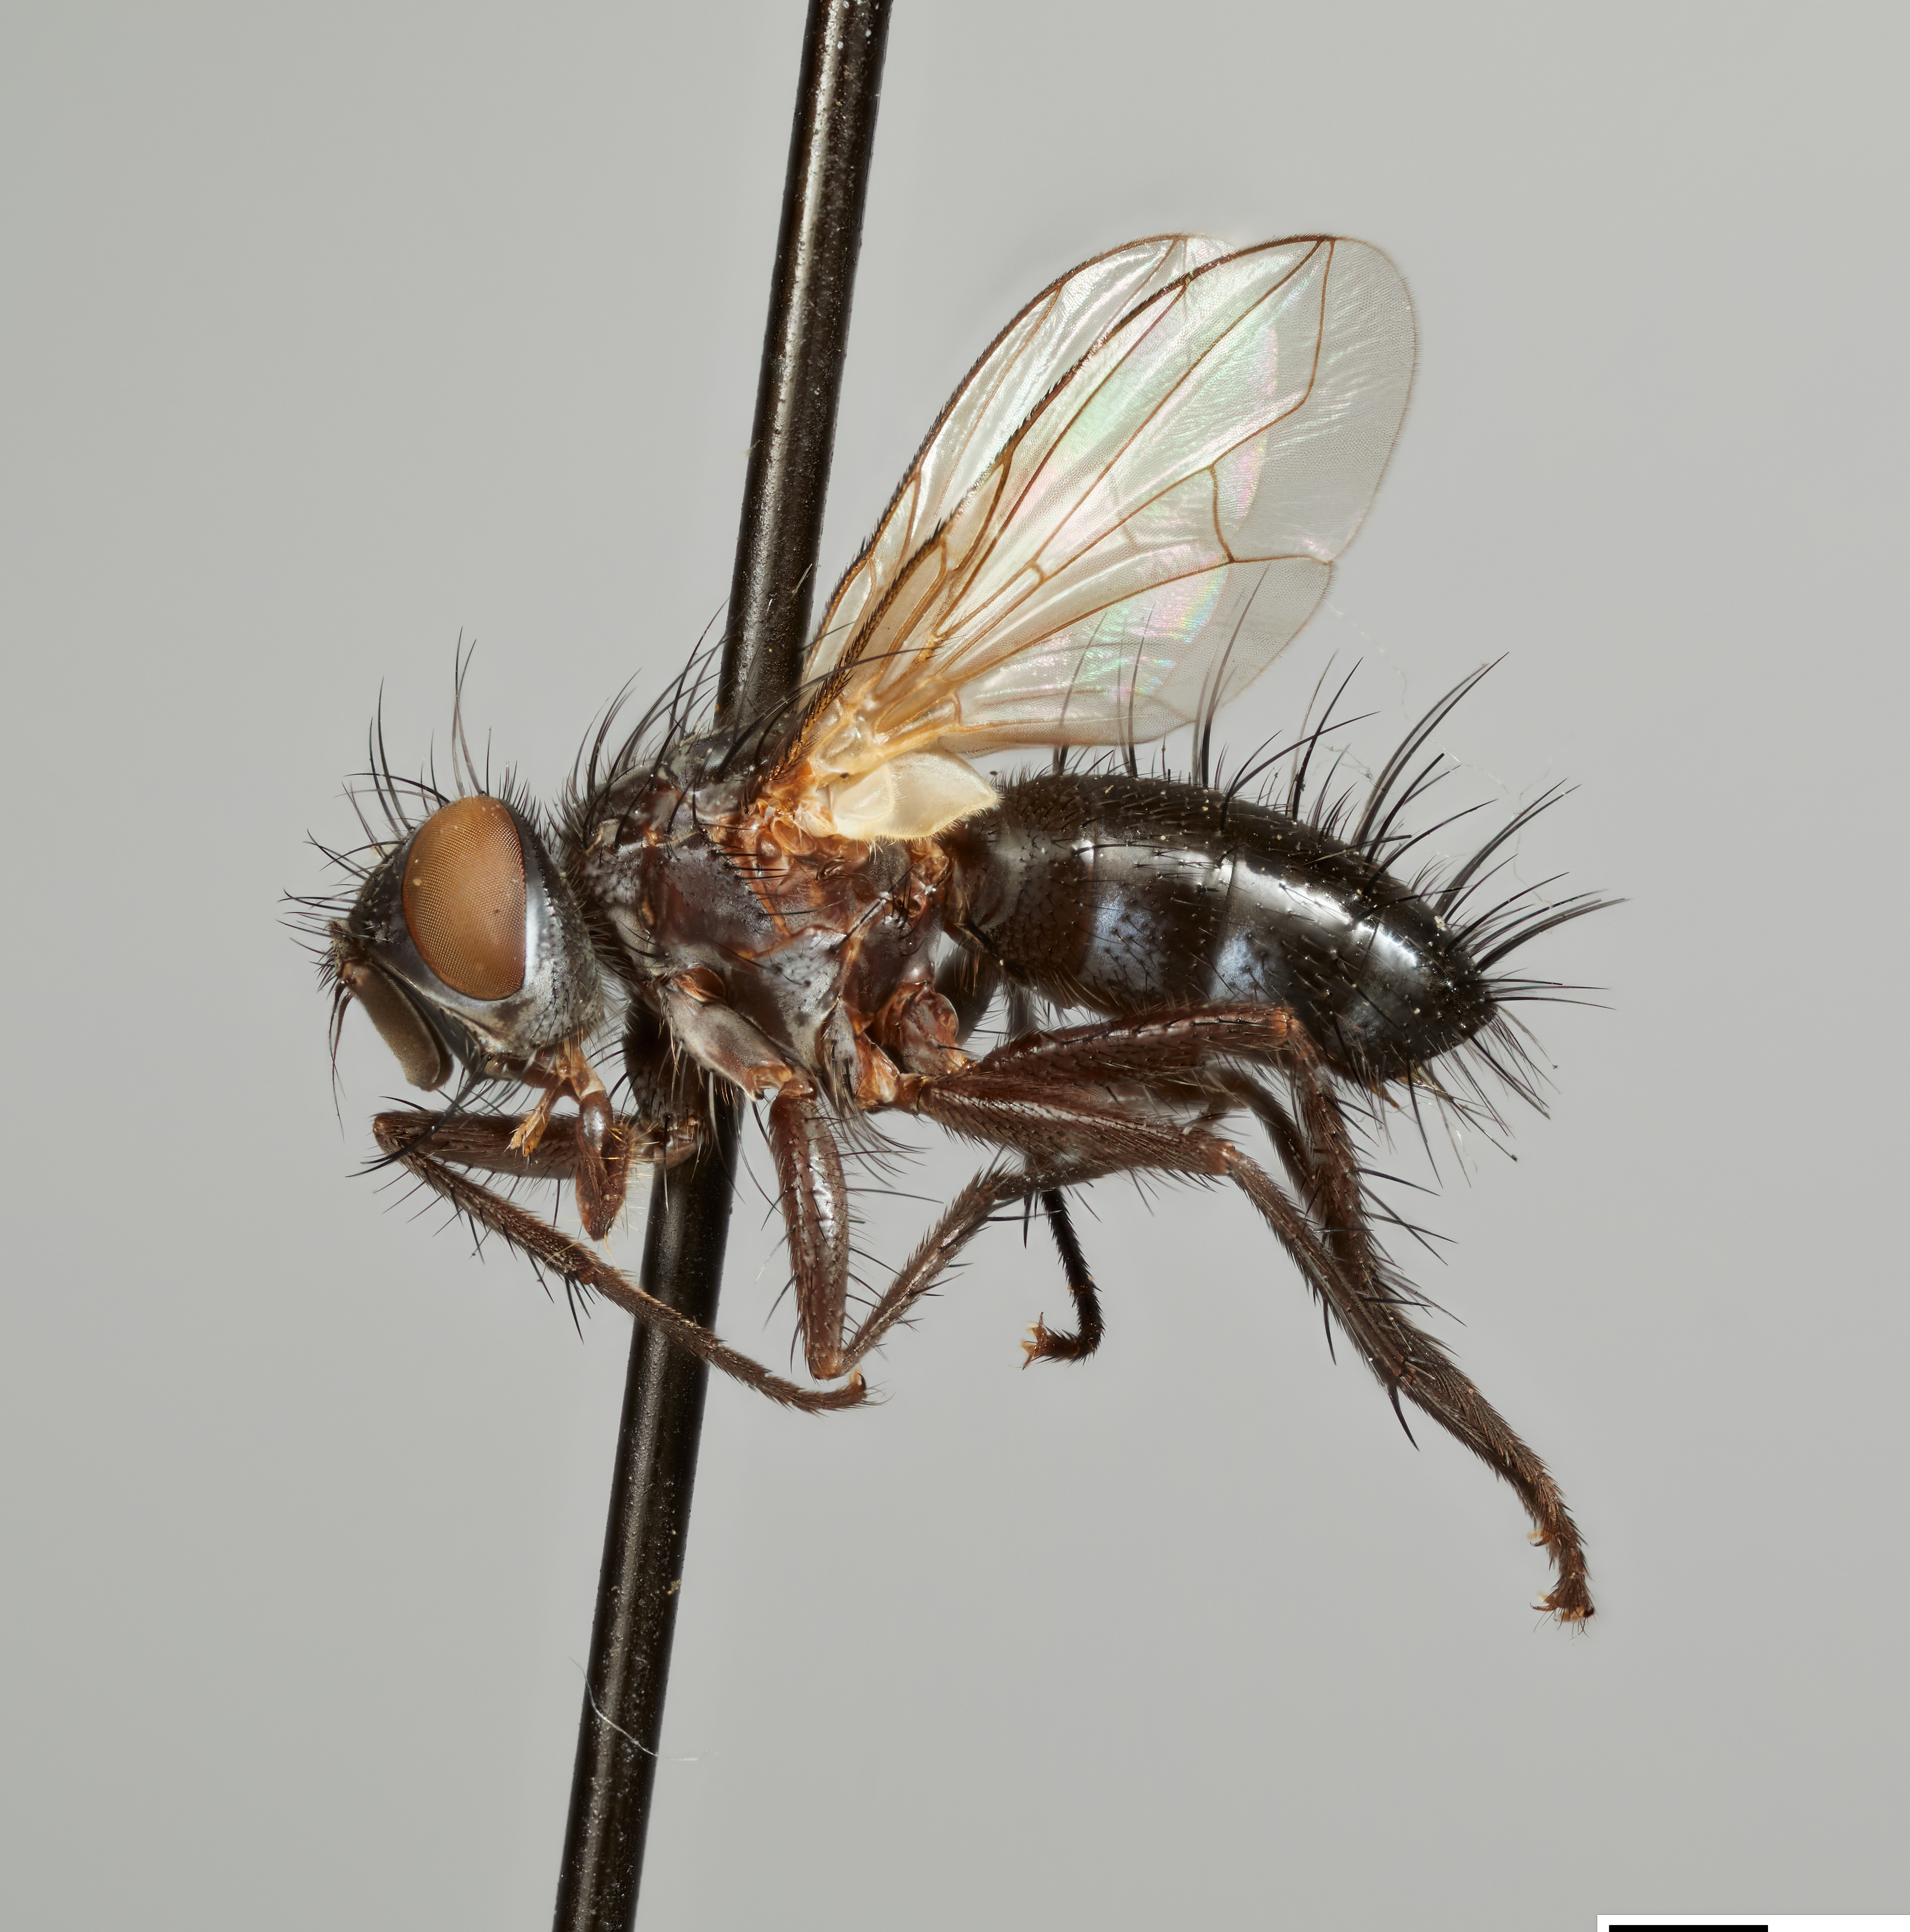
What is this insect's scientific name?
Aubaeanetia assimilis
